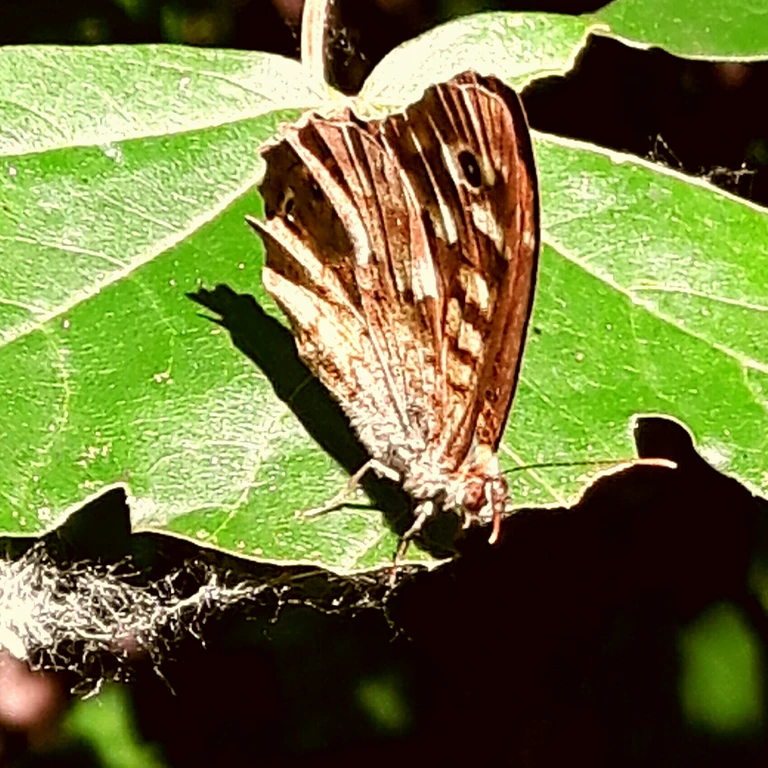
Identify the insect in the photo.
Pararge aegeria
